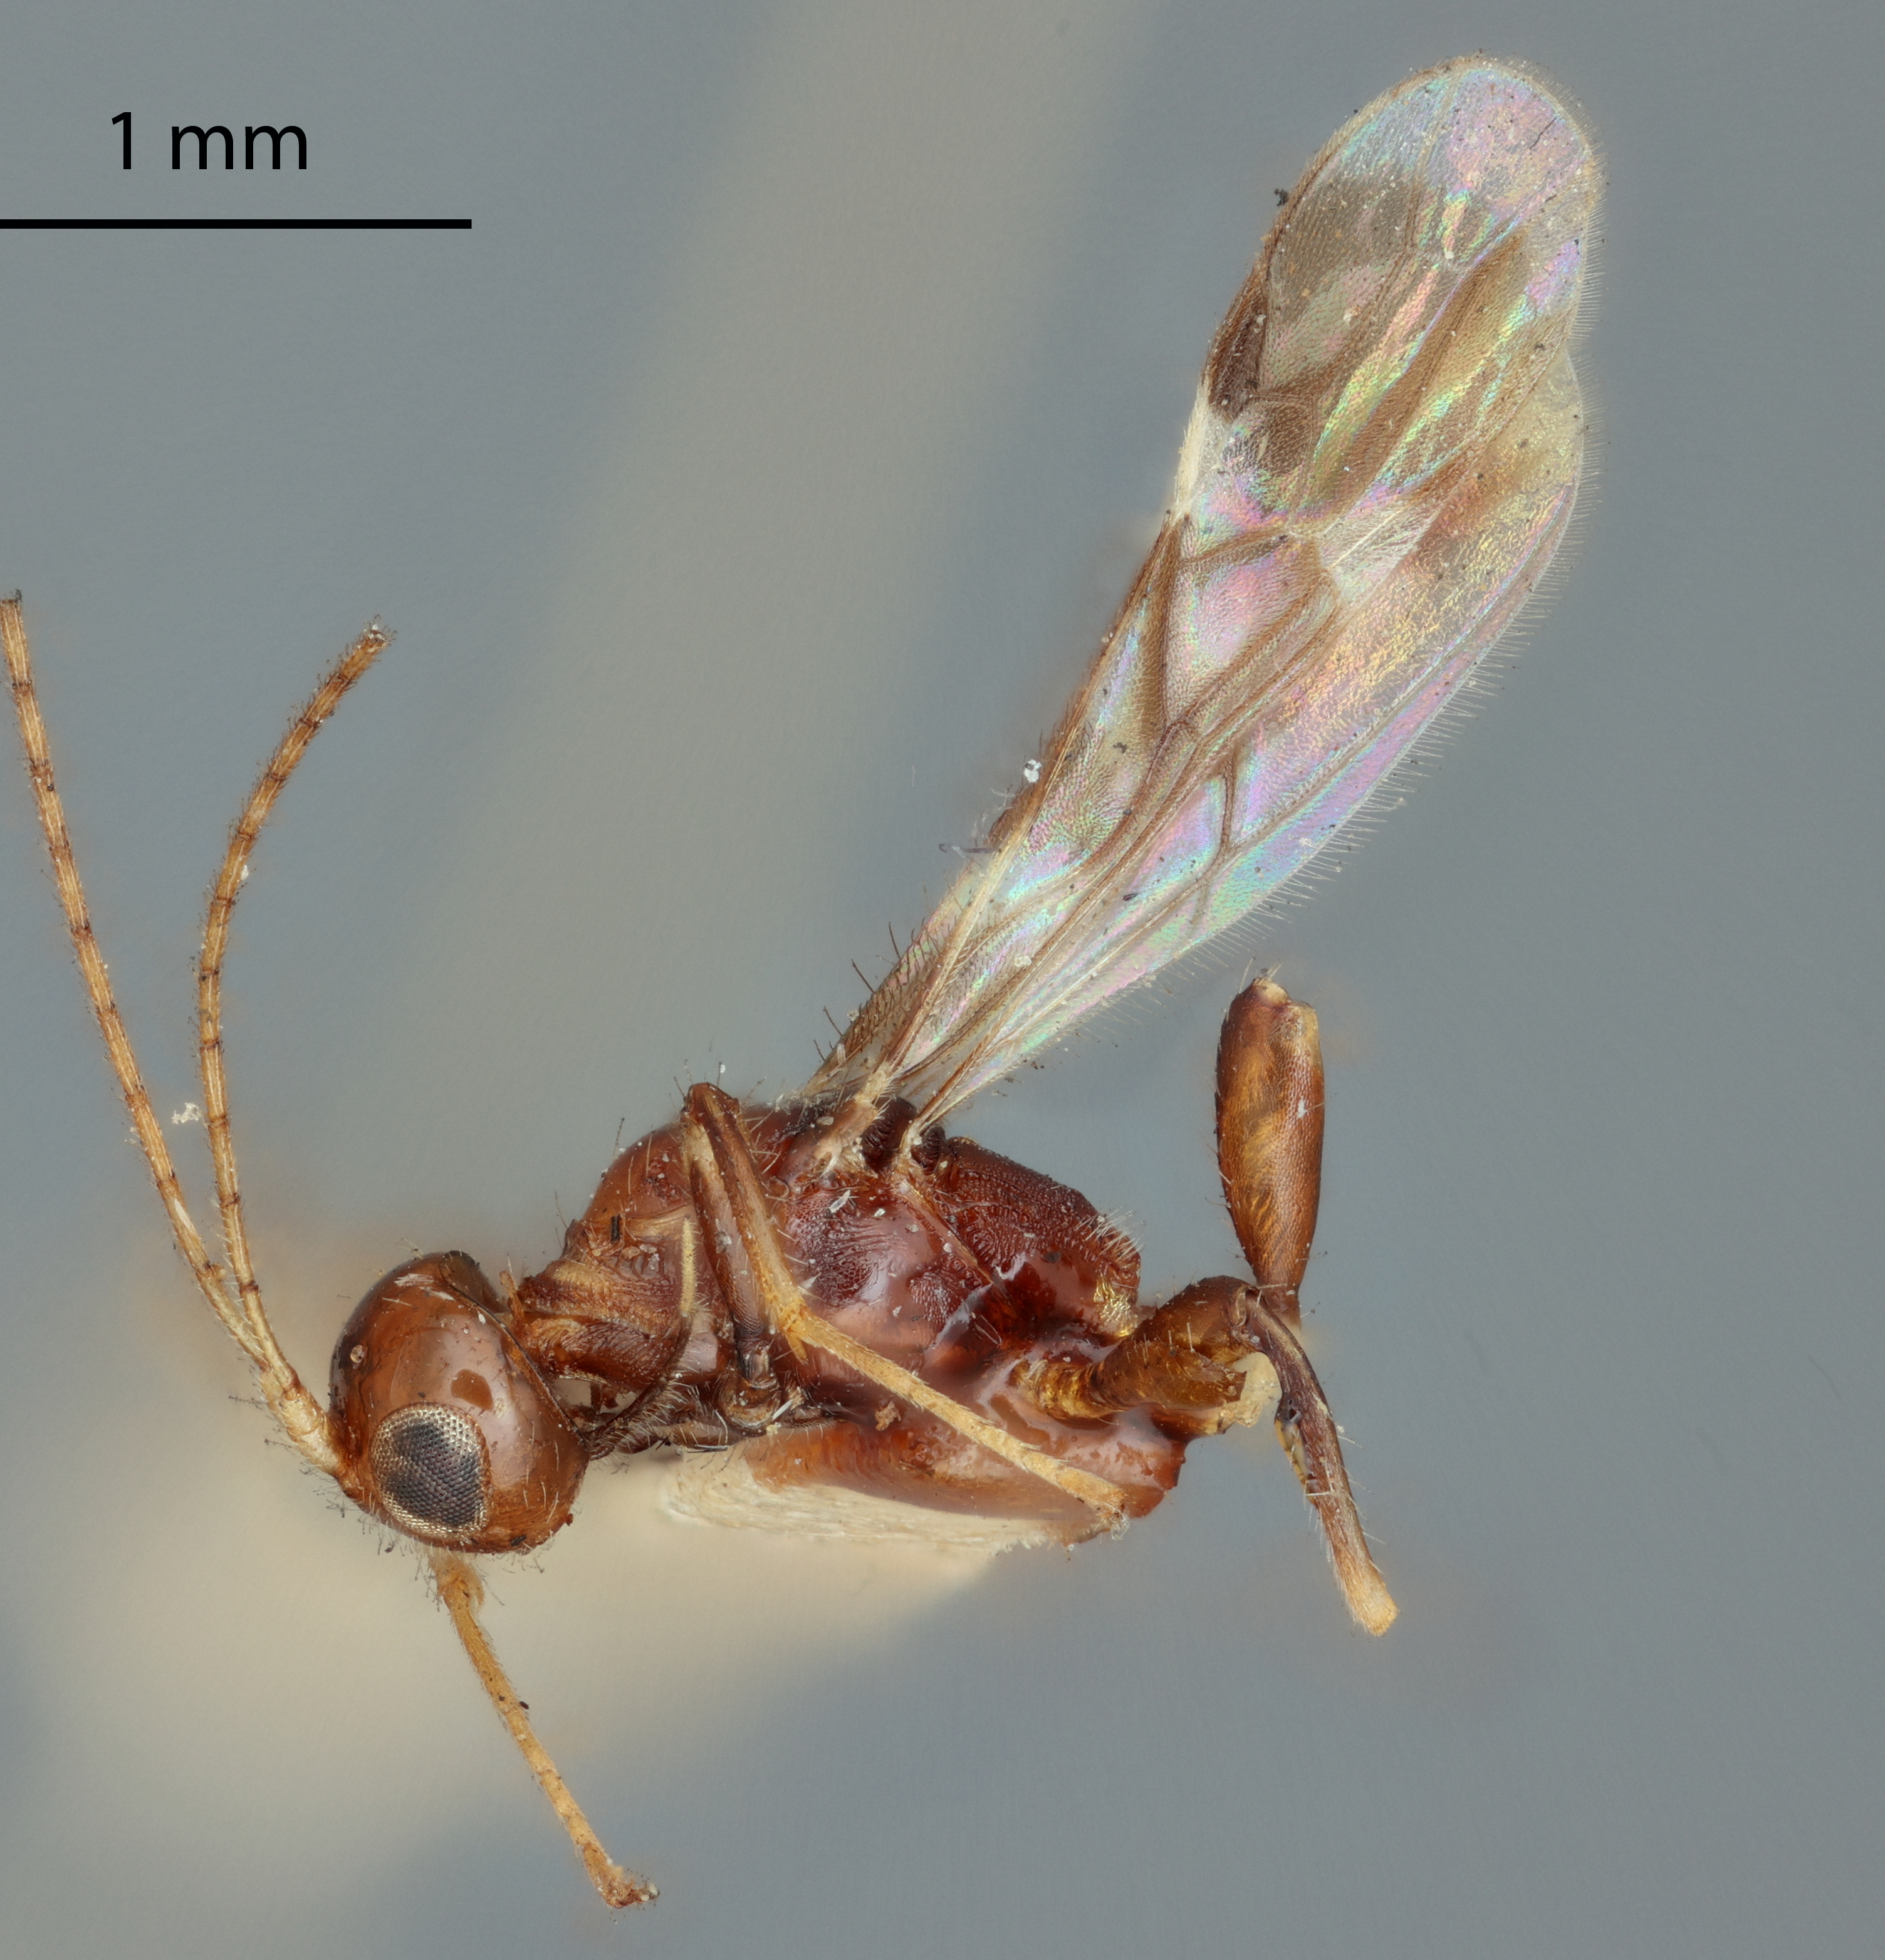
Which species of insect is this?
Spathius calacte
